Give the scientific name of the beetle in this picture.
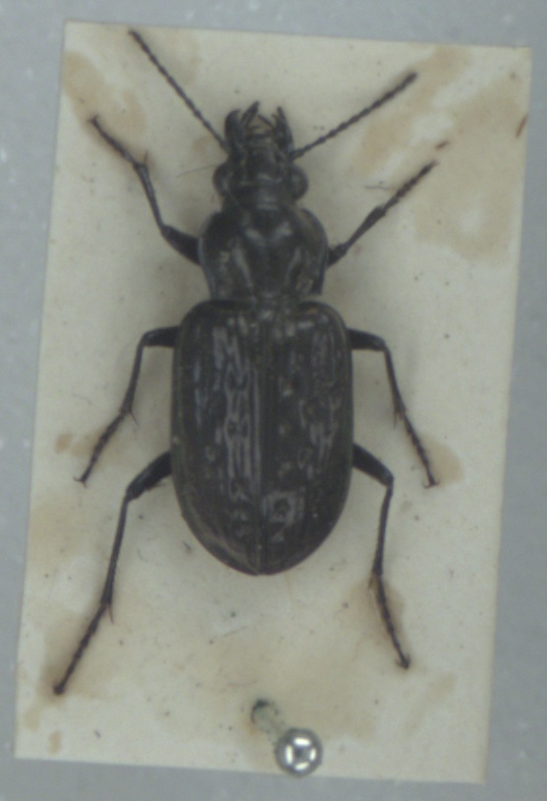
Blethisa multipunctata
